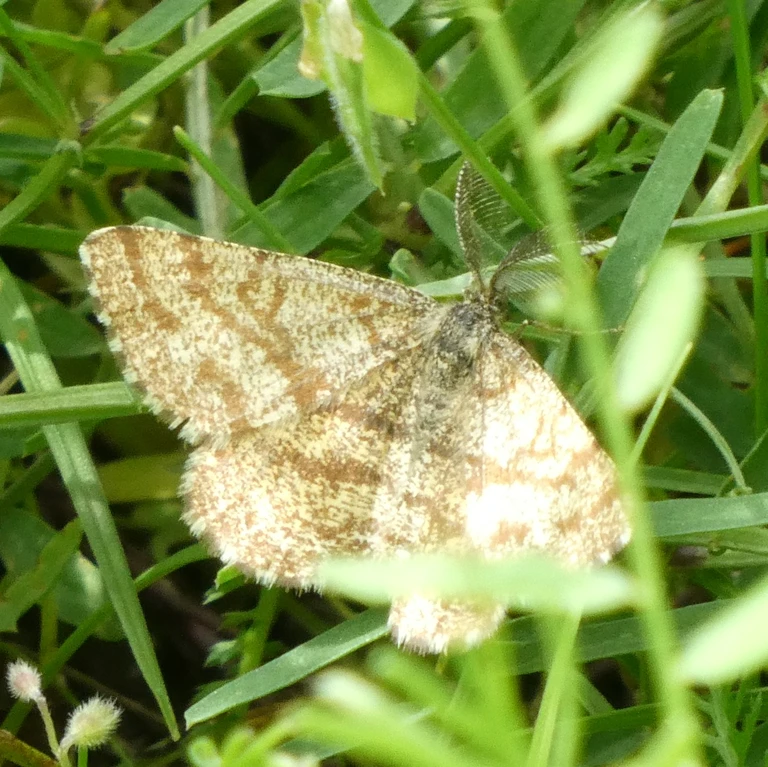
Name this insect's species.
Ematurga atomaria
